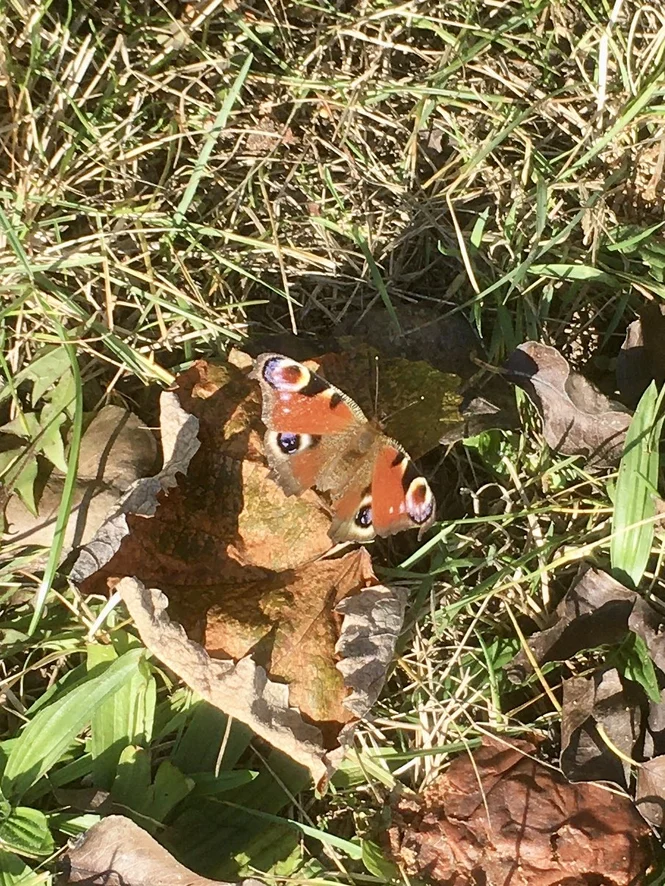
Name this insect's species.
Aglais io
